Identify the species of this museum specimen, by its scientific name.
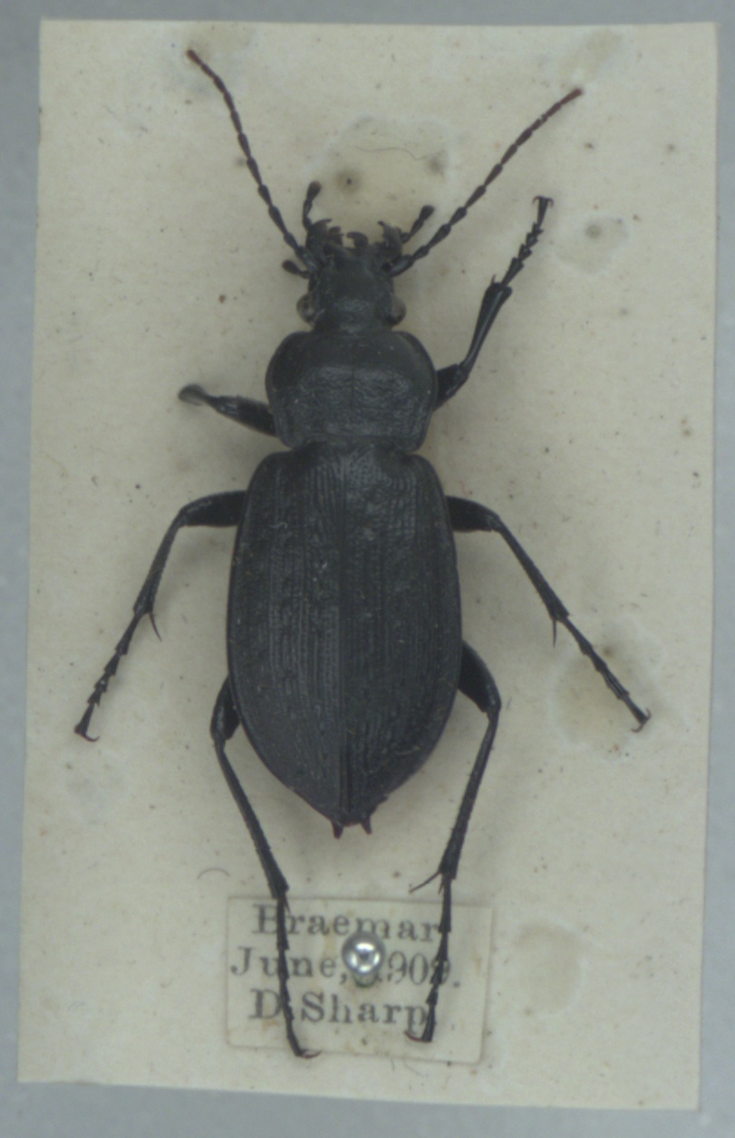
Carabus arvensis
